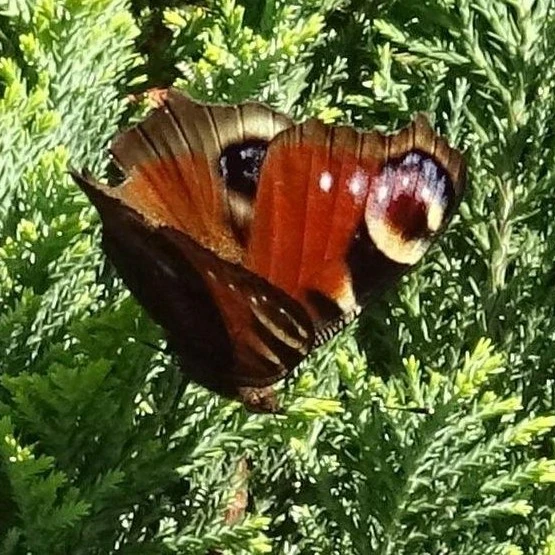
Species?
Aglais io
